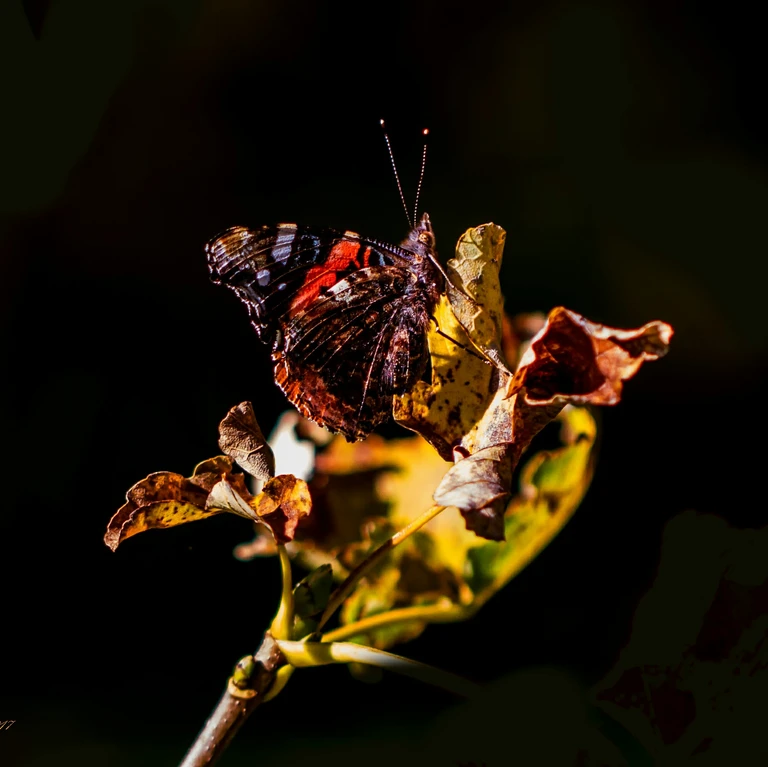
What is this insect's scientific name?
Vanessa atalanta
